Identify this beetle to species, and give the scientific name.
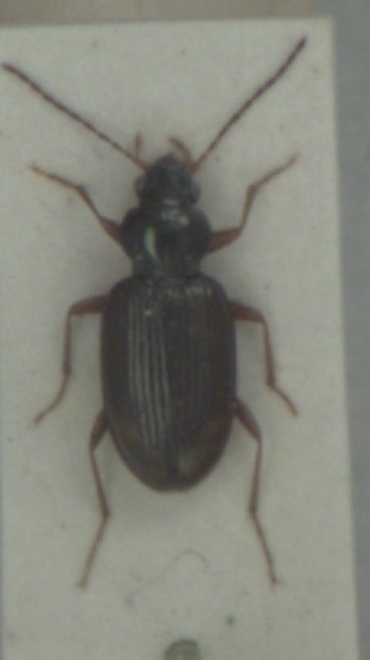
Bembidion lunatum
